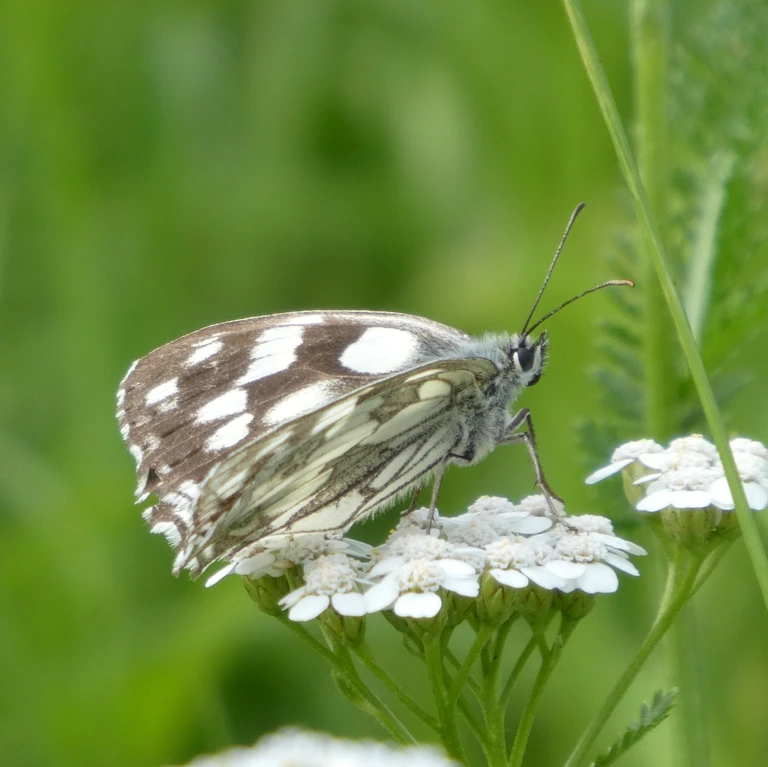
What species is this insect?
Melanargia galathea
